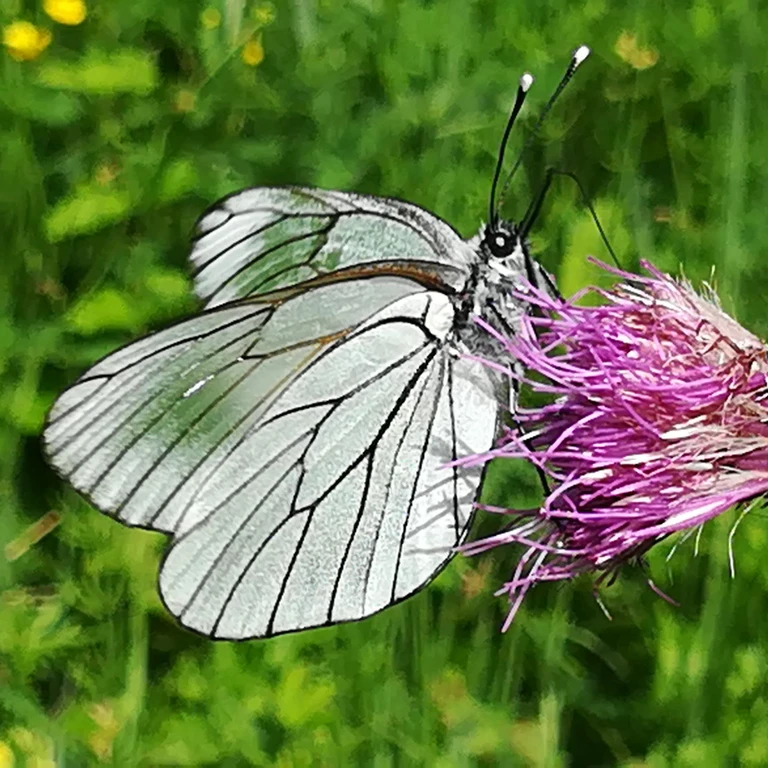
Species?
Aporia crataegi
